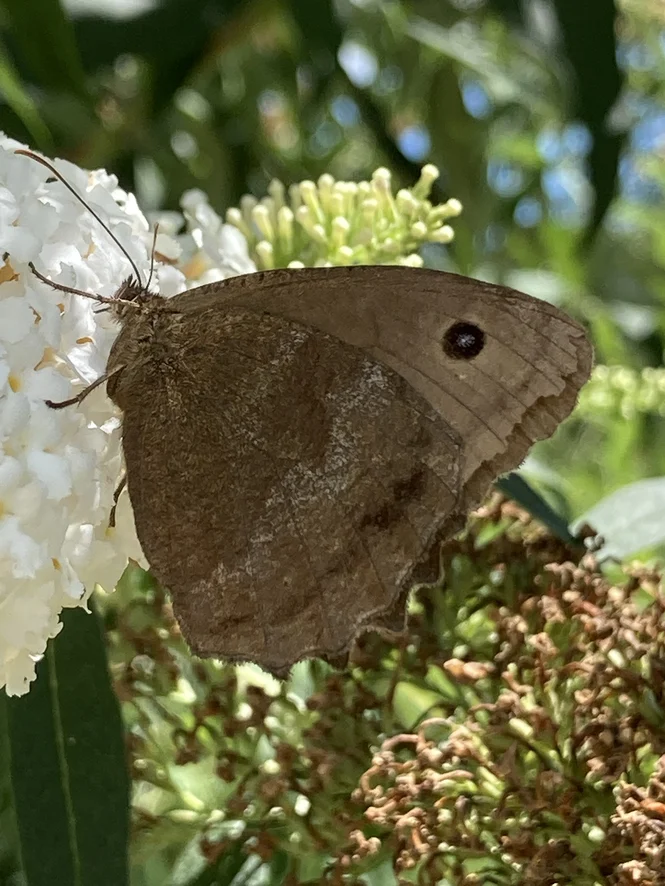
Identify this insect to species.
Minois dryas
